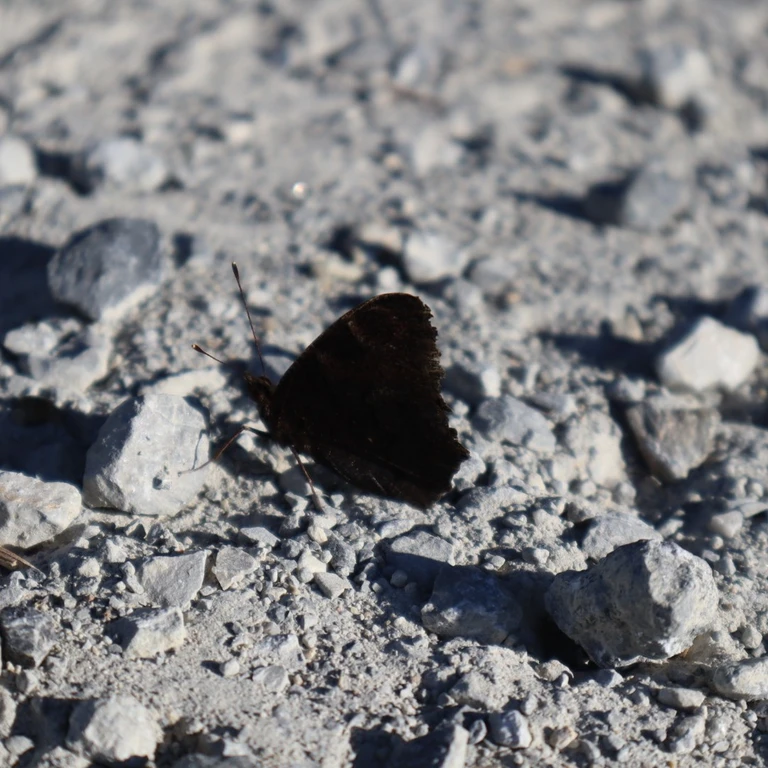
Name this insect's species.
Aglais io
